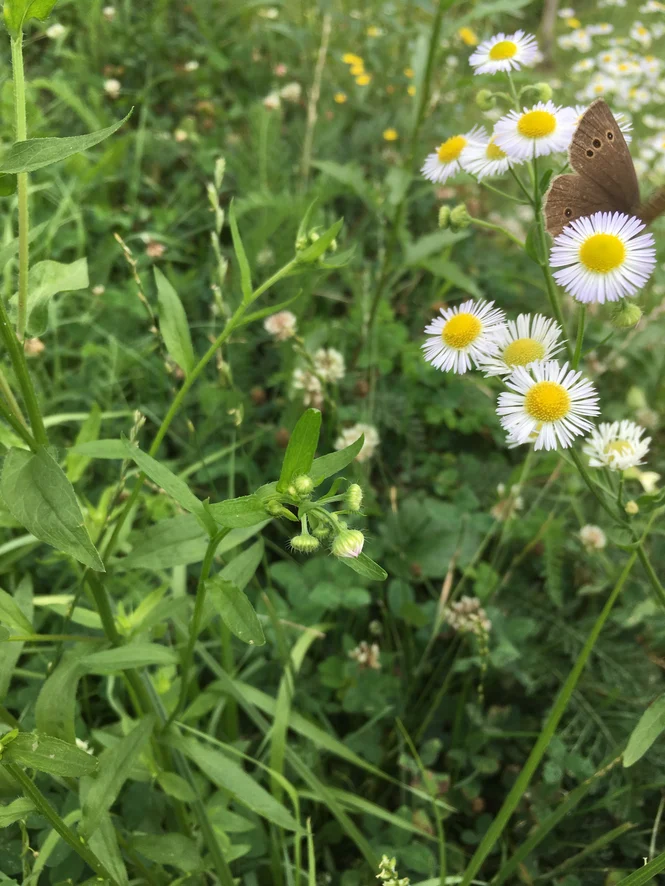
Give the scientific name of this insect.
Aphantopus hyperantus
